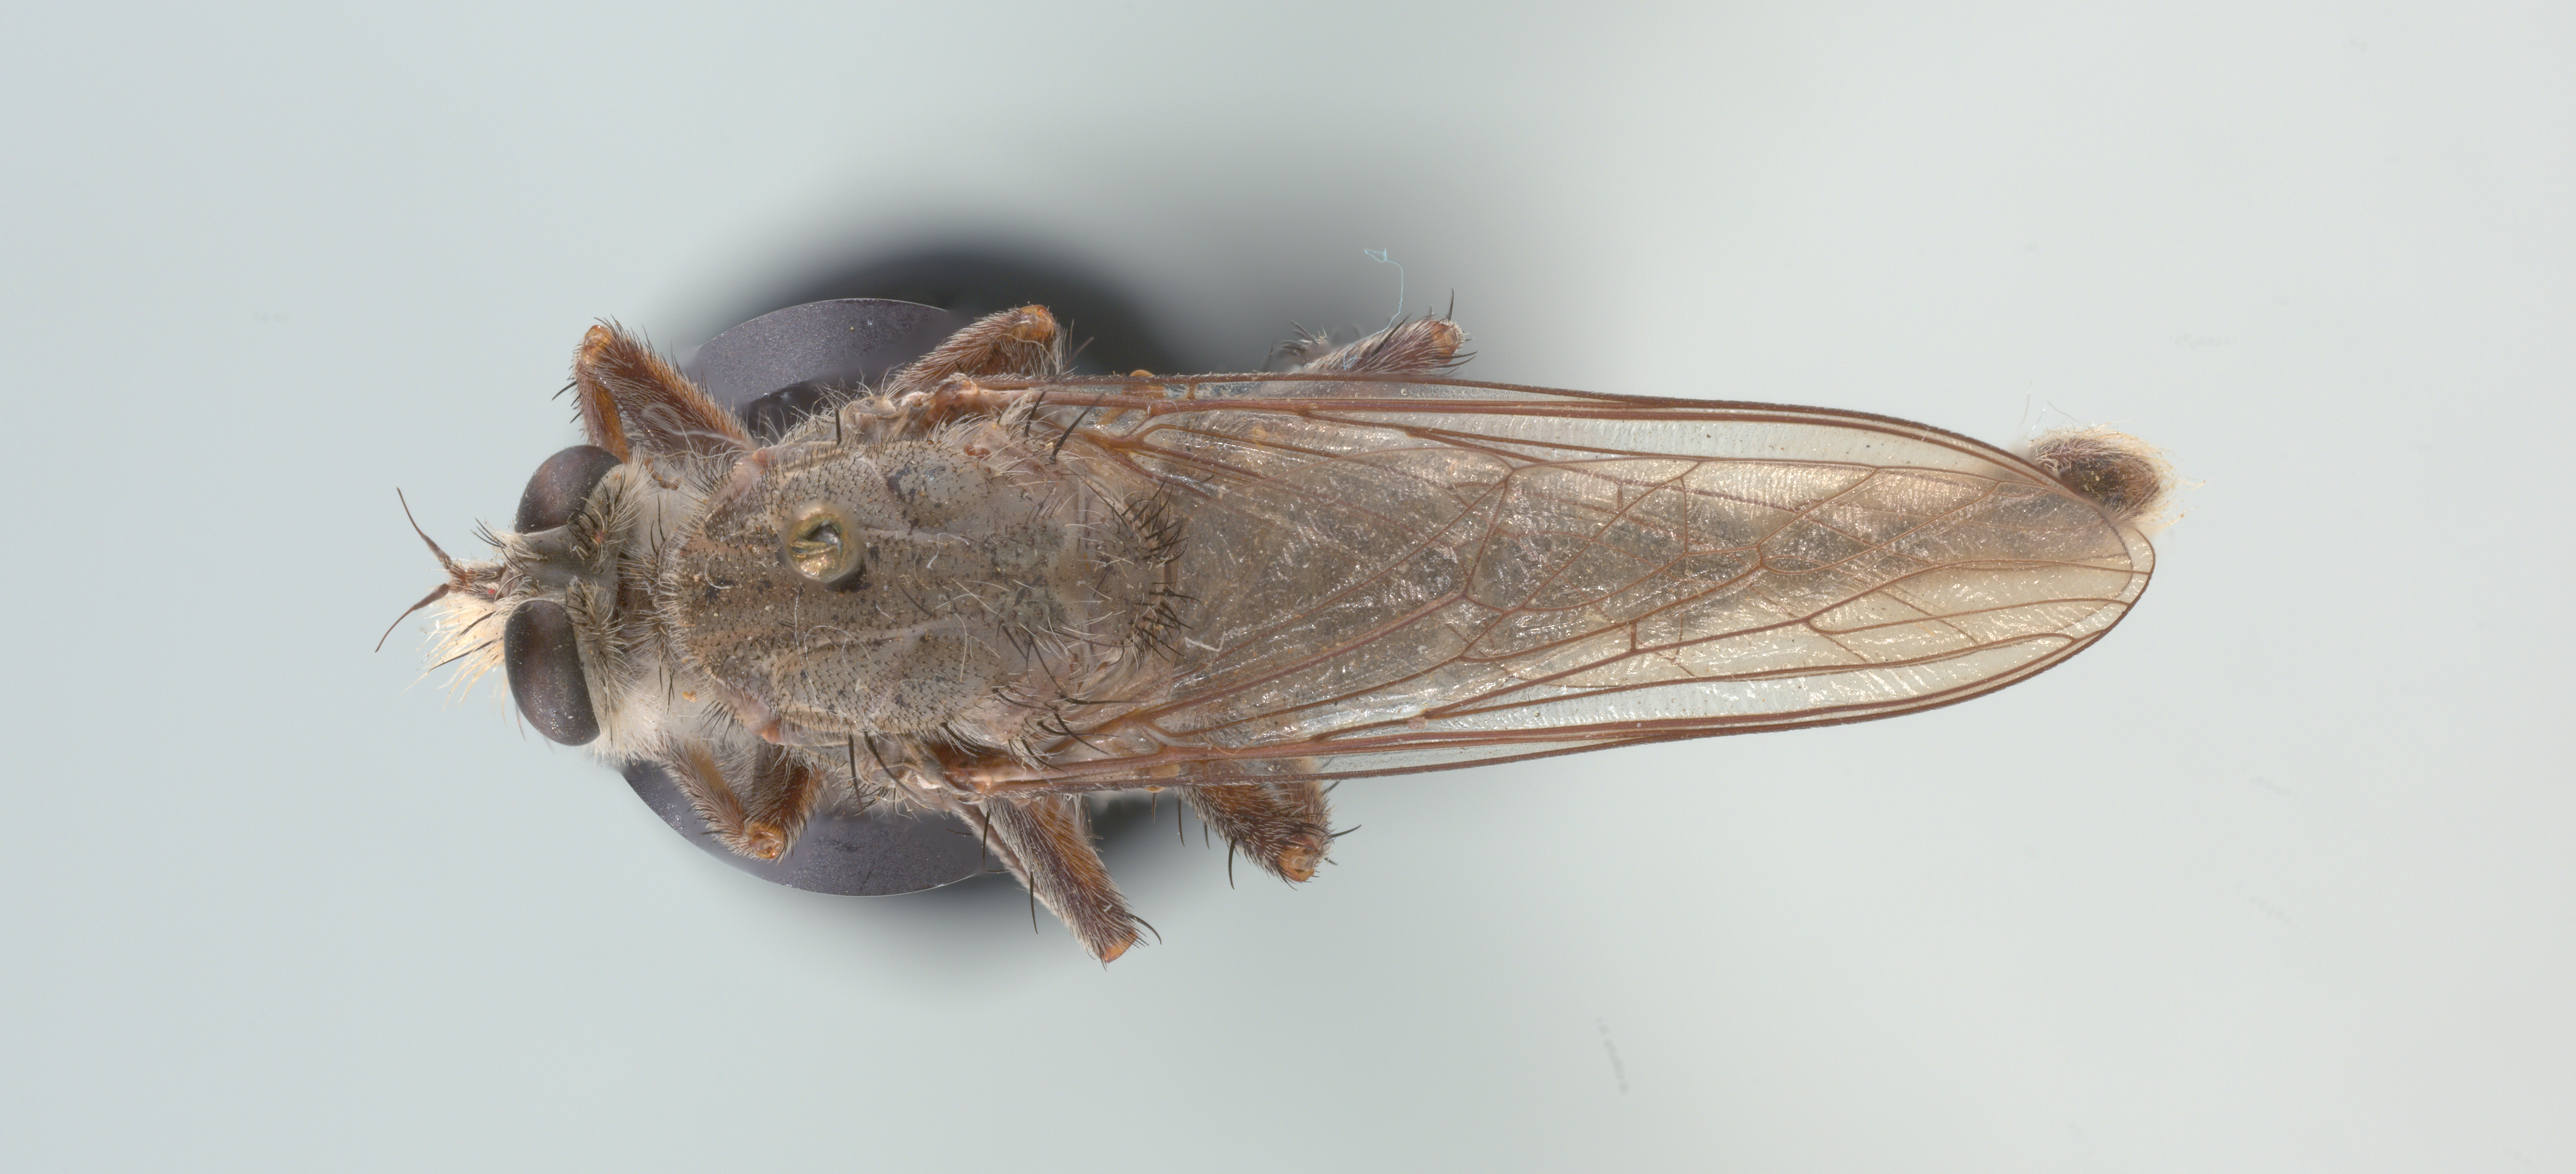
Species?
Proctacanthus occidentalis
